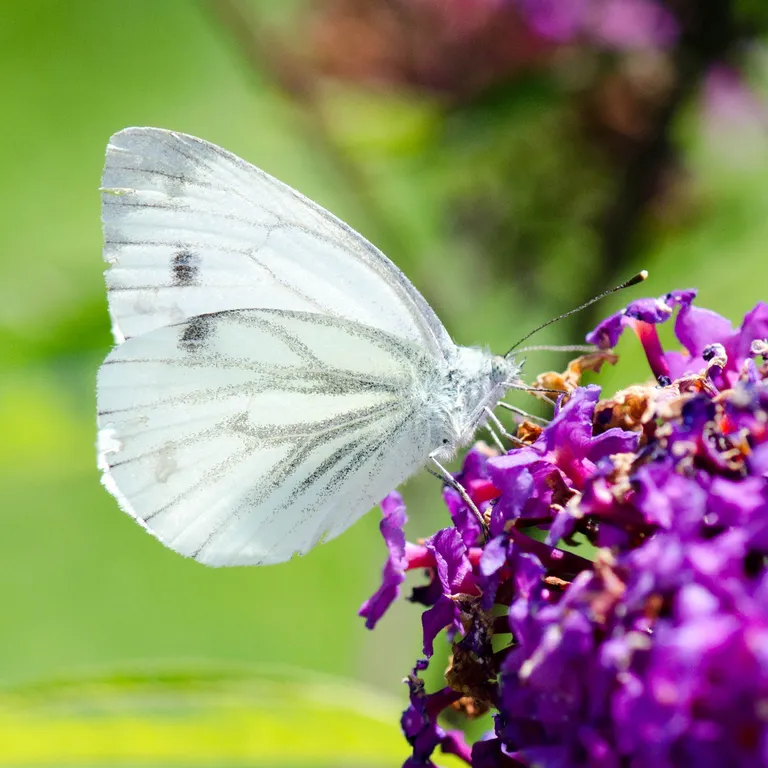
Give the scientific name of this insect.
Pieris napi
